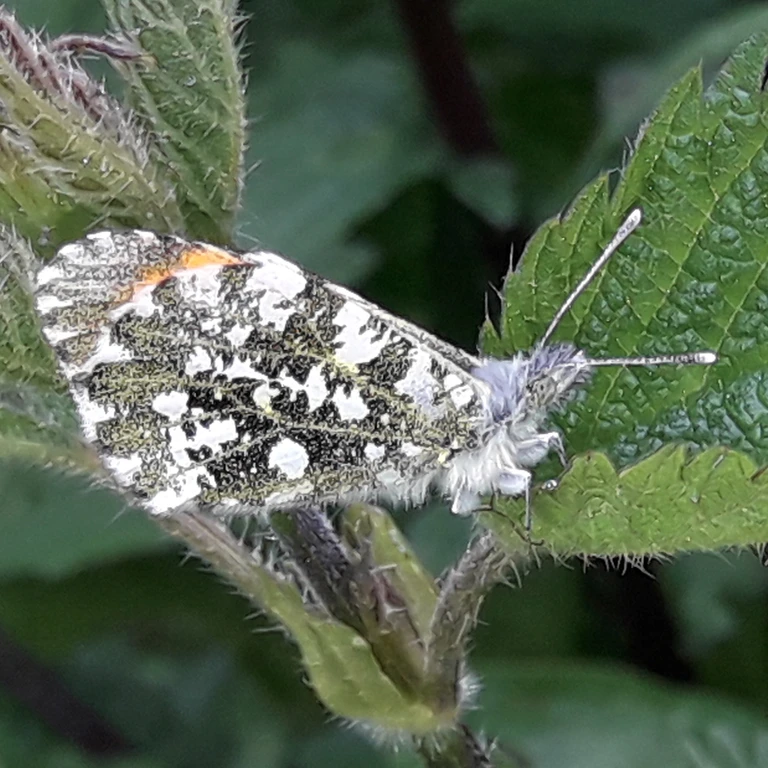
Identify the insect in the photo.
Anthocharis cardamines
